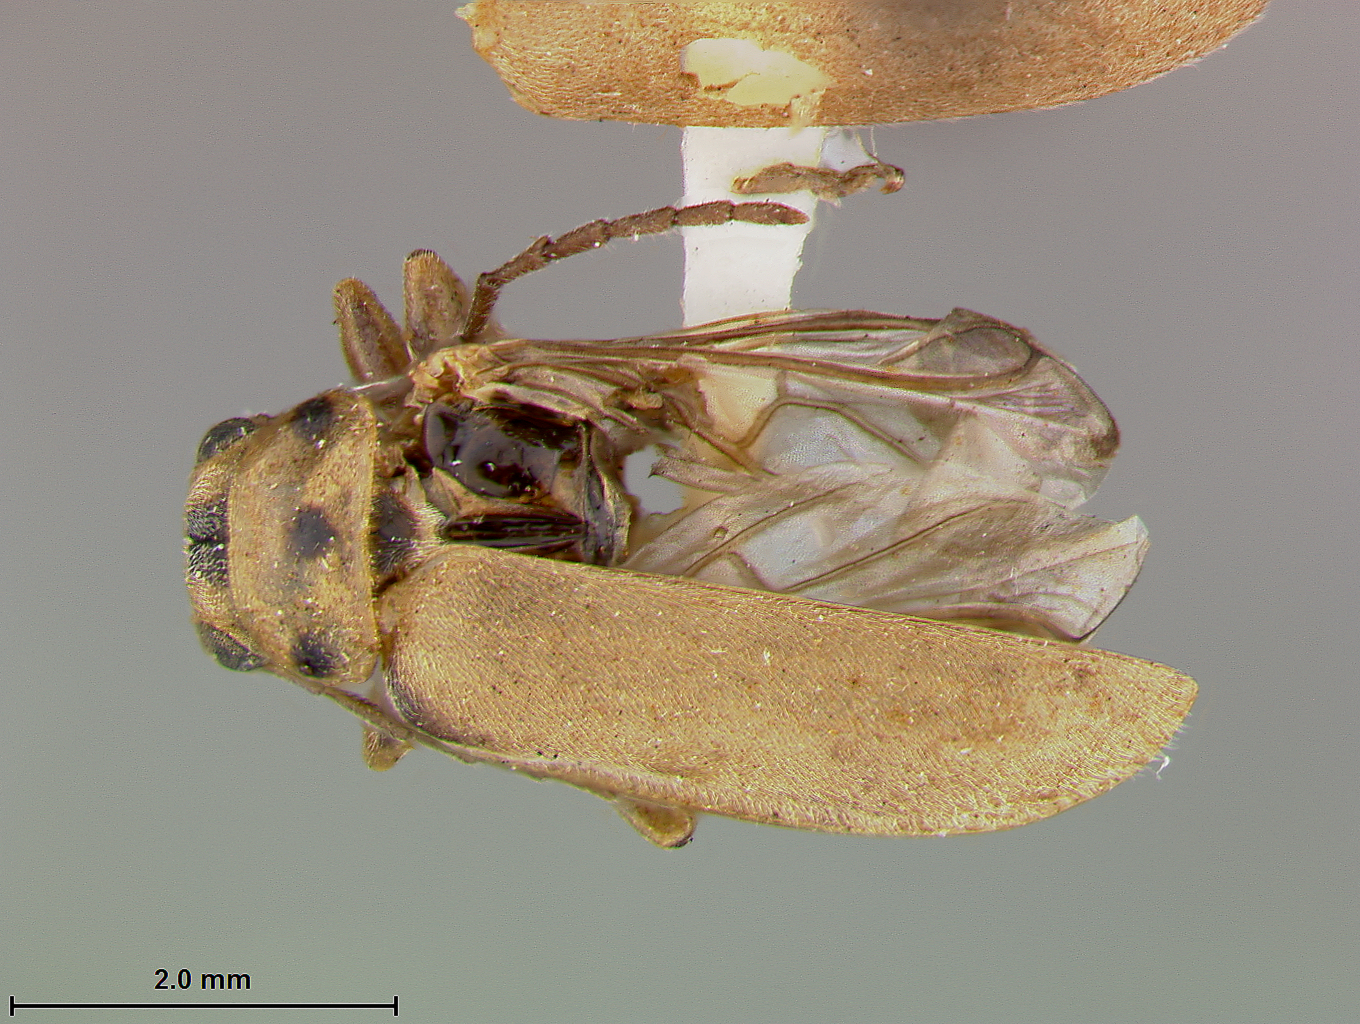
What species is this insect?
Trirhabda schwarzi
